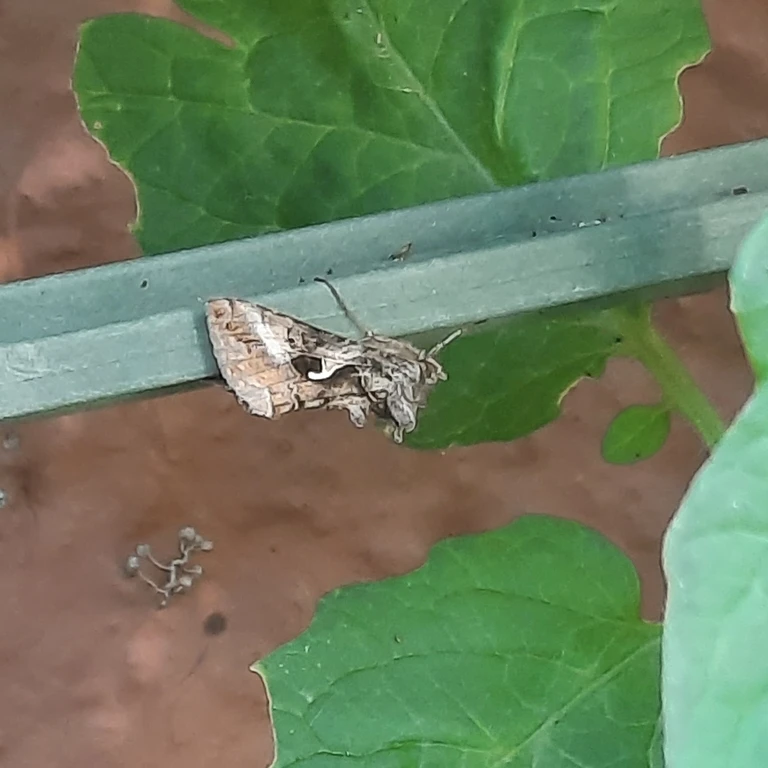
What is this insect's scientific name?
Autographa gamma
